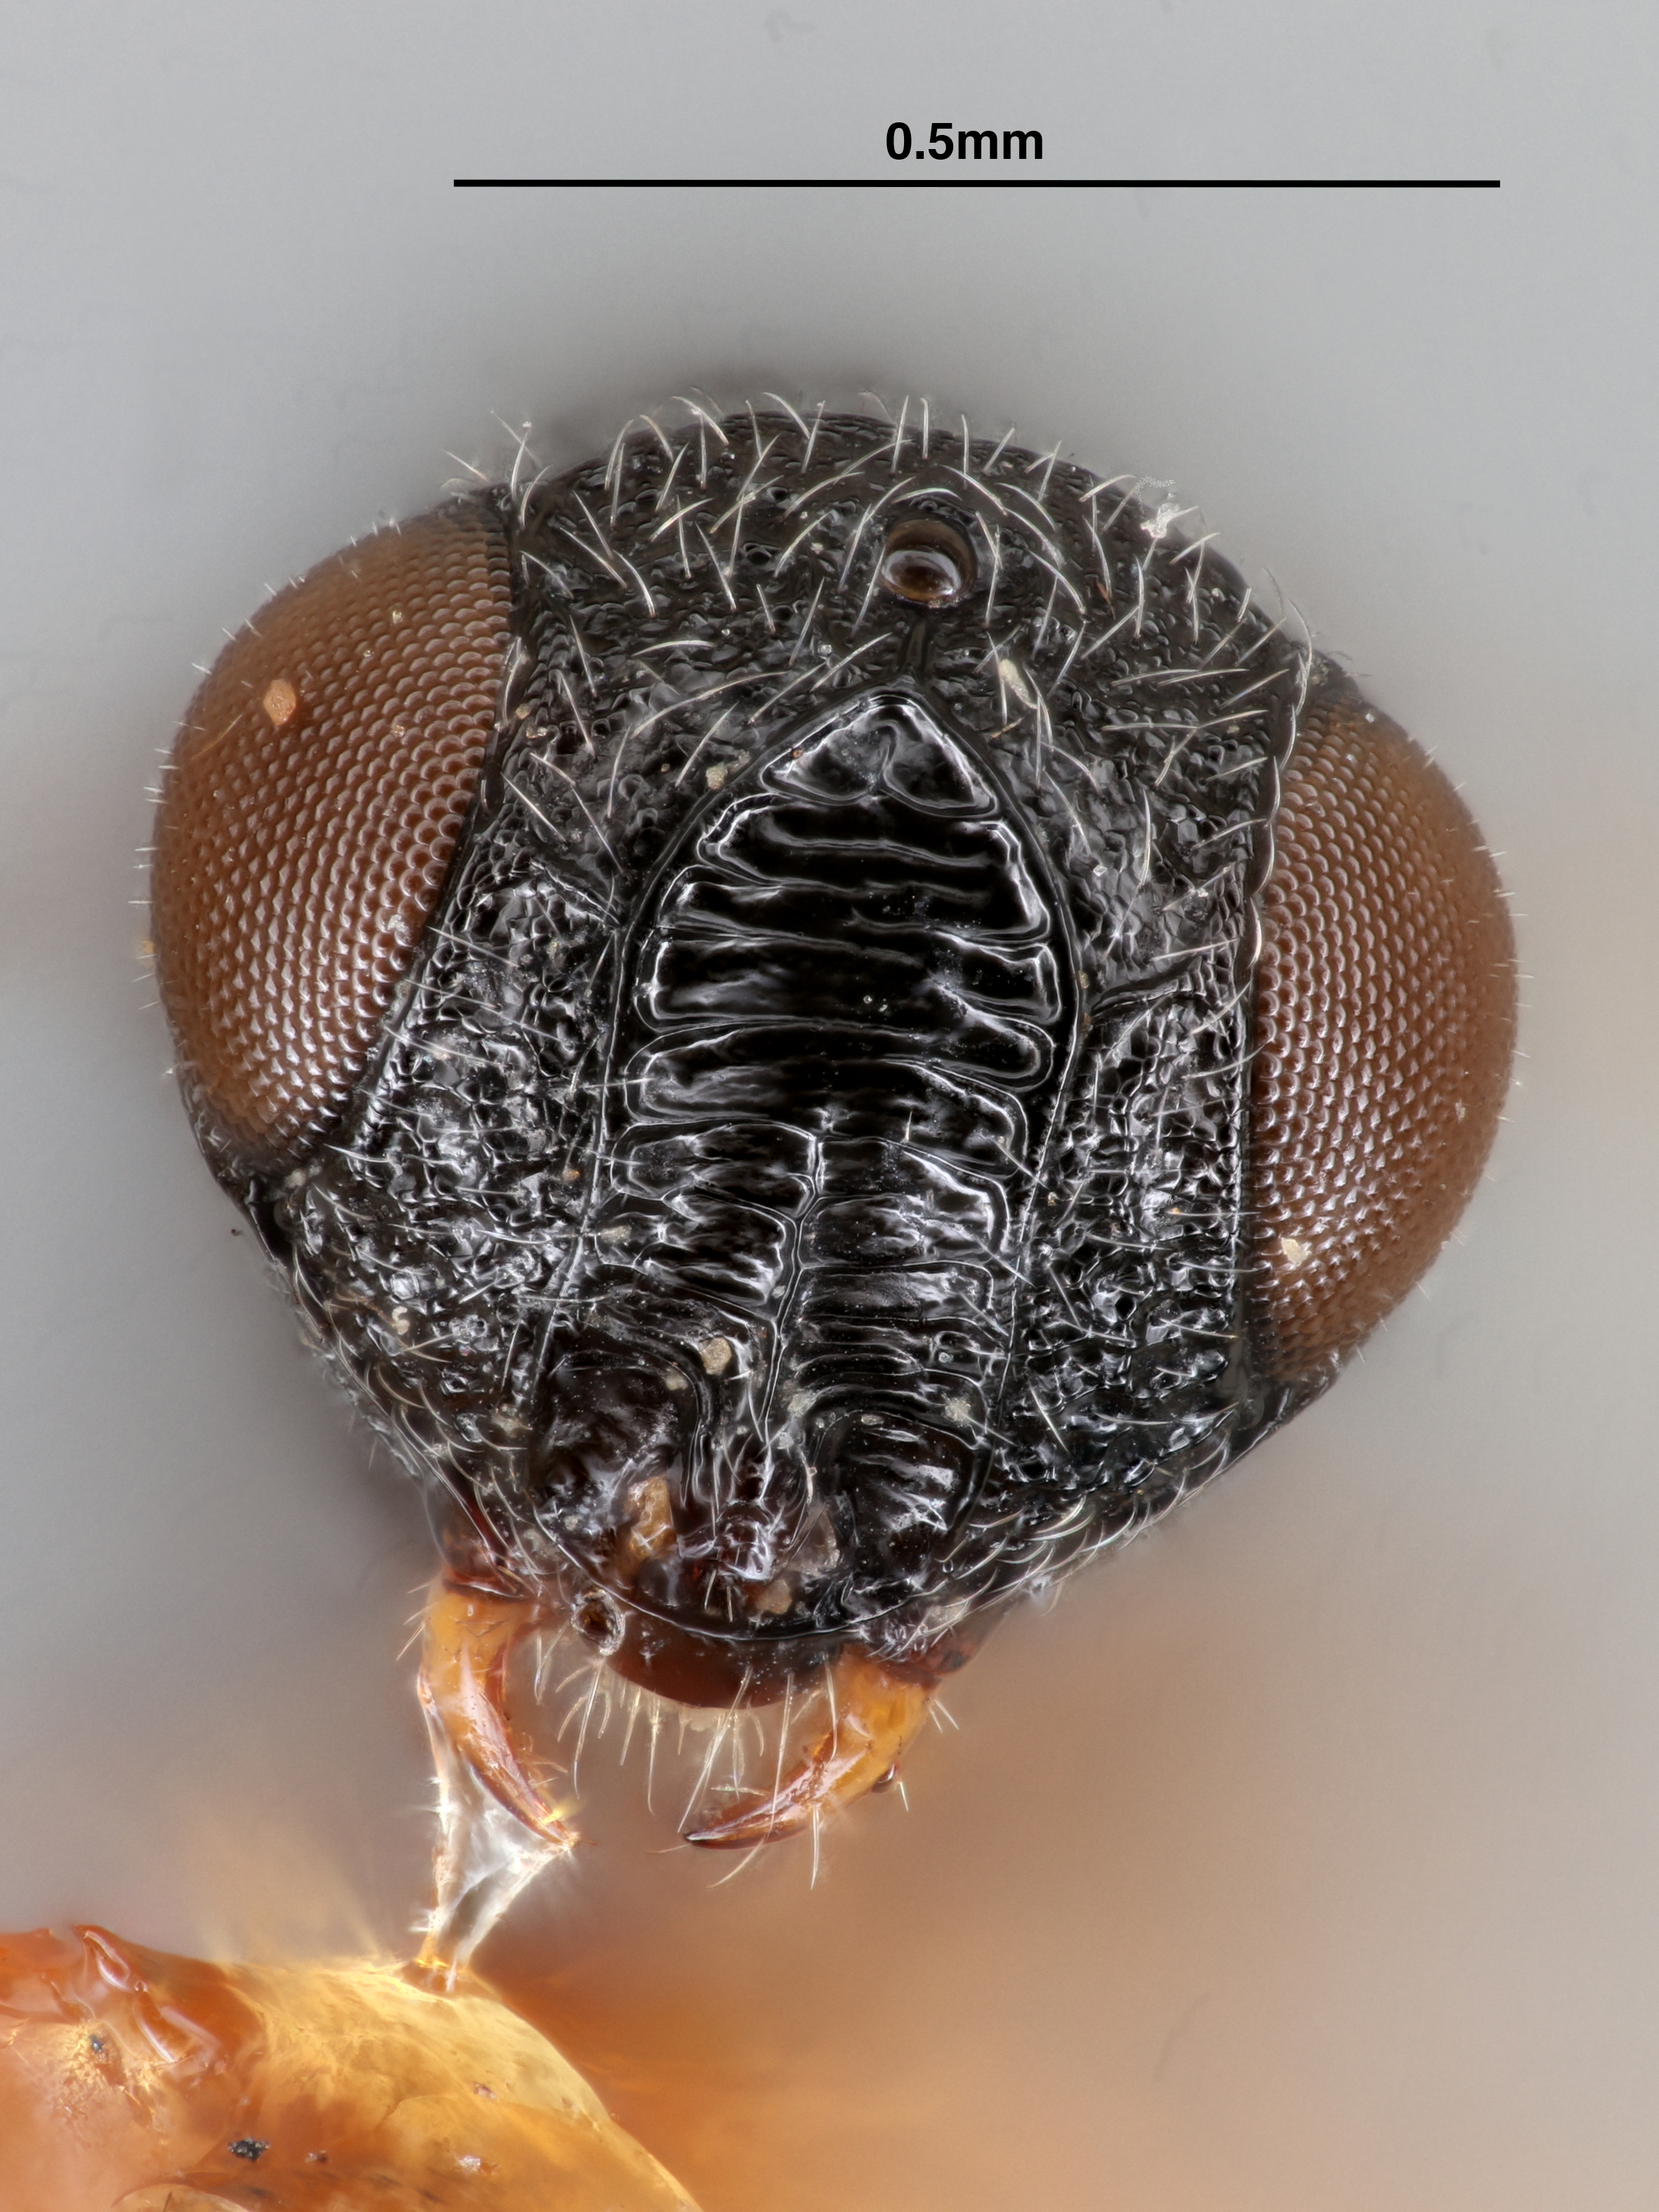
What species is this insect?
Gryon krishnagiriensis
